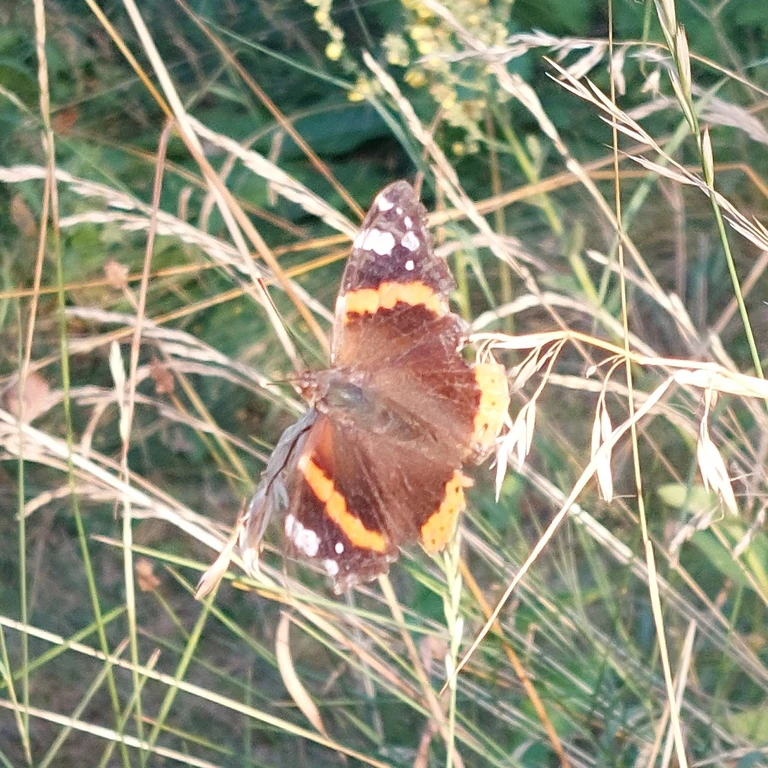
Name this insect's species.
Vanessa atalanta
